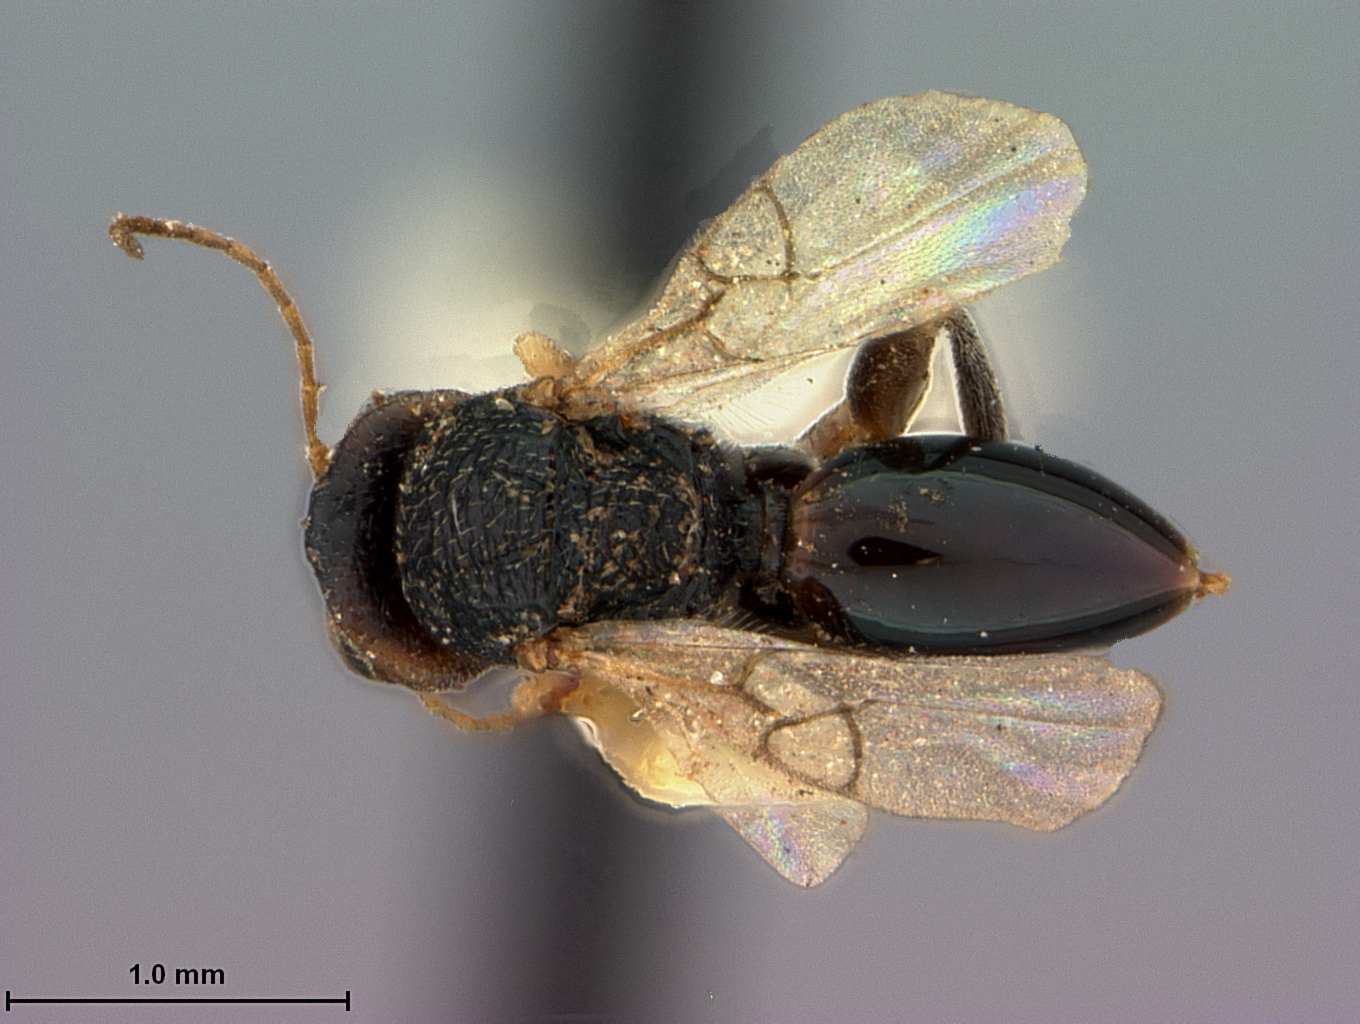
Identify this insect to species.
Synergus atripes
